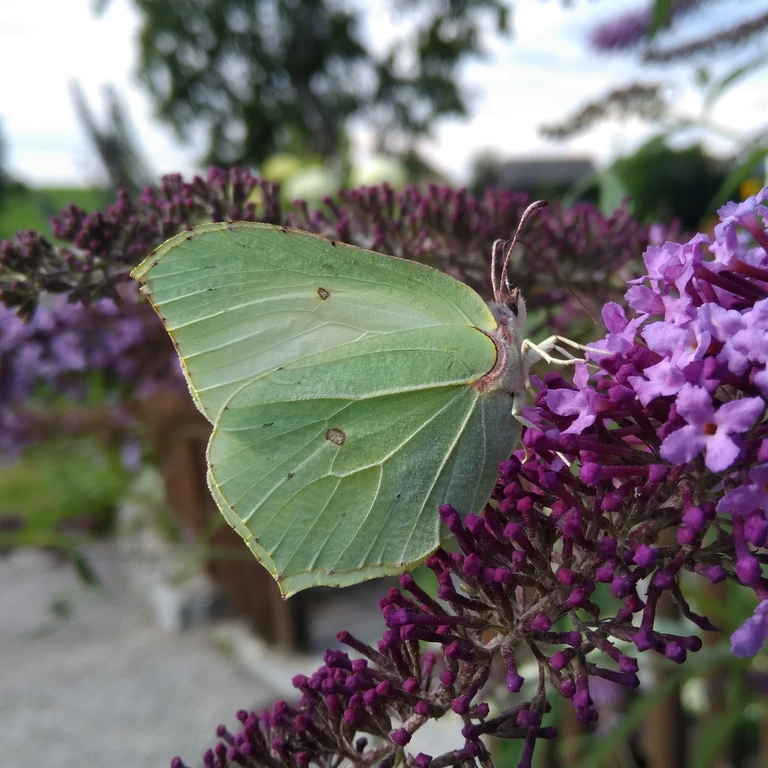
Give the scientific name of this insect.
Gonepteryx rhamni
